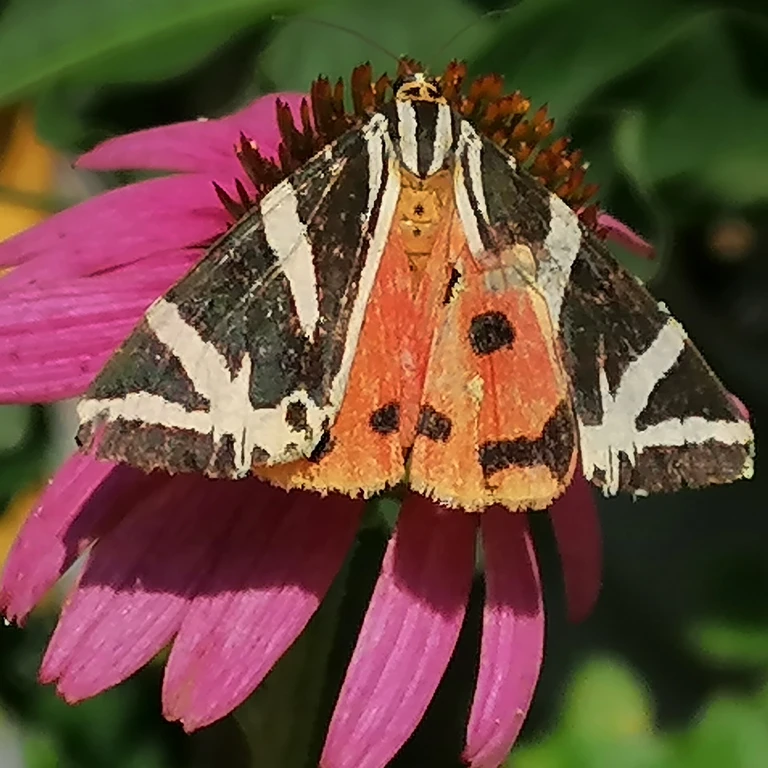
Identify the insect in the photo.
Euplagia quadripunctaria
